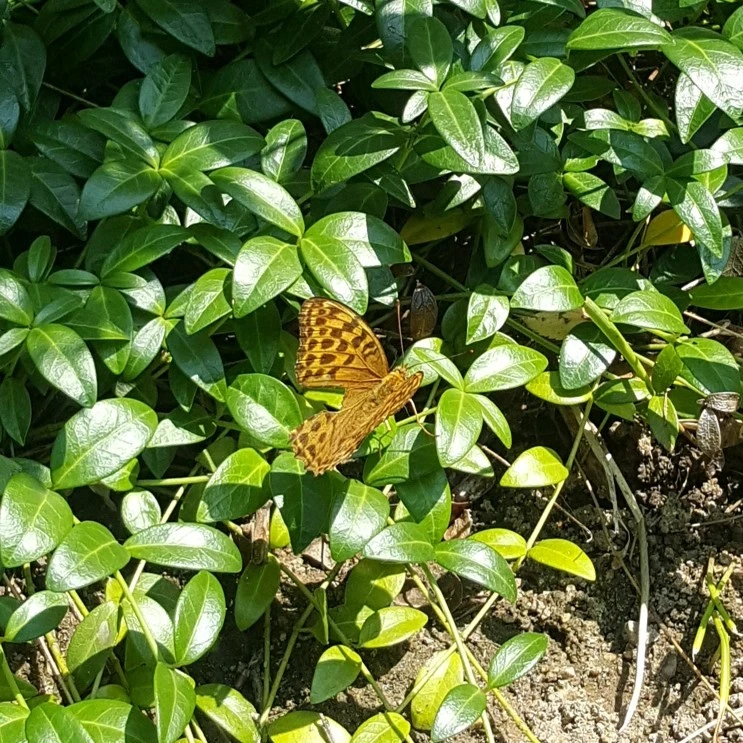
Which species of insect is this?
Argynnis paphia
